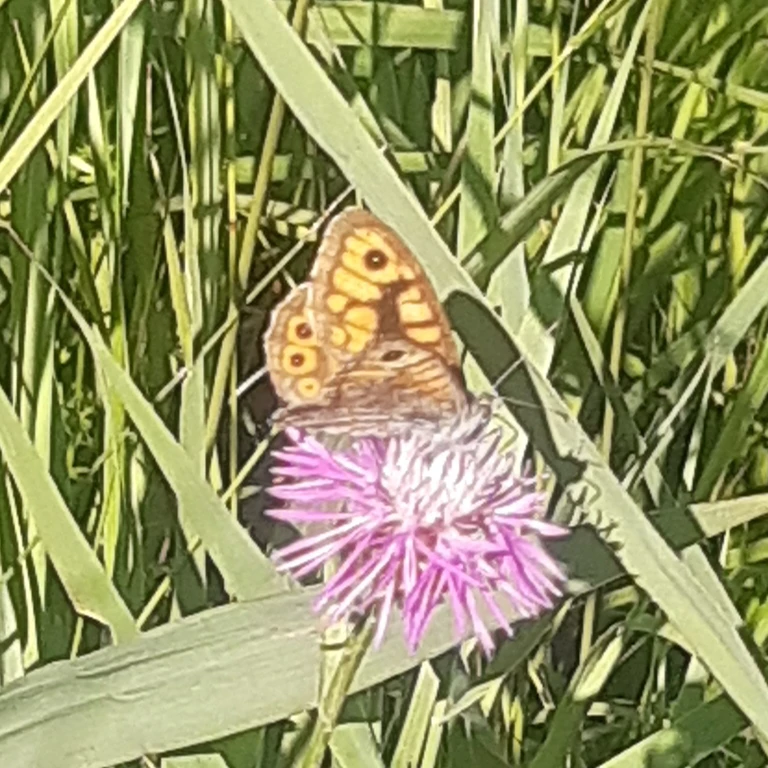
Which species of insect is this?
Lasiommata megera (also Pararge megera)
